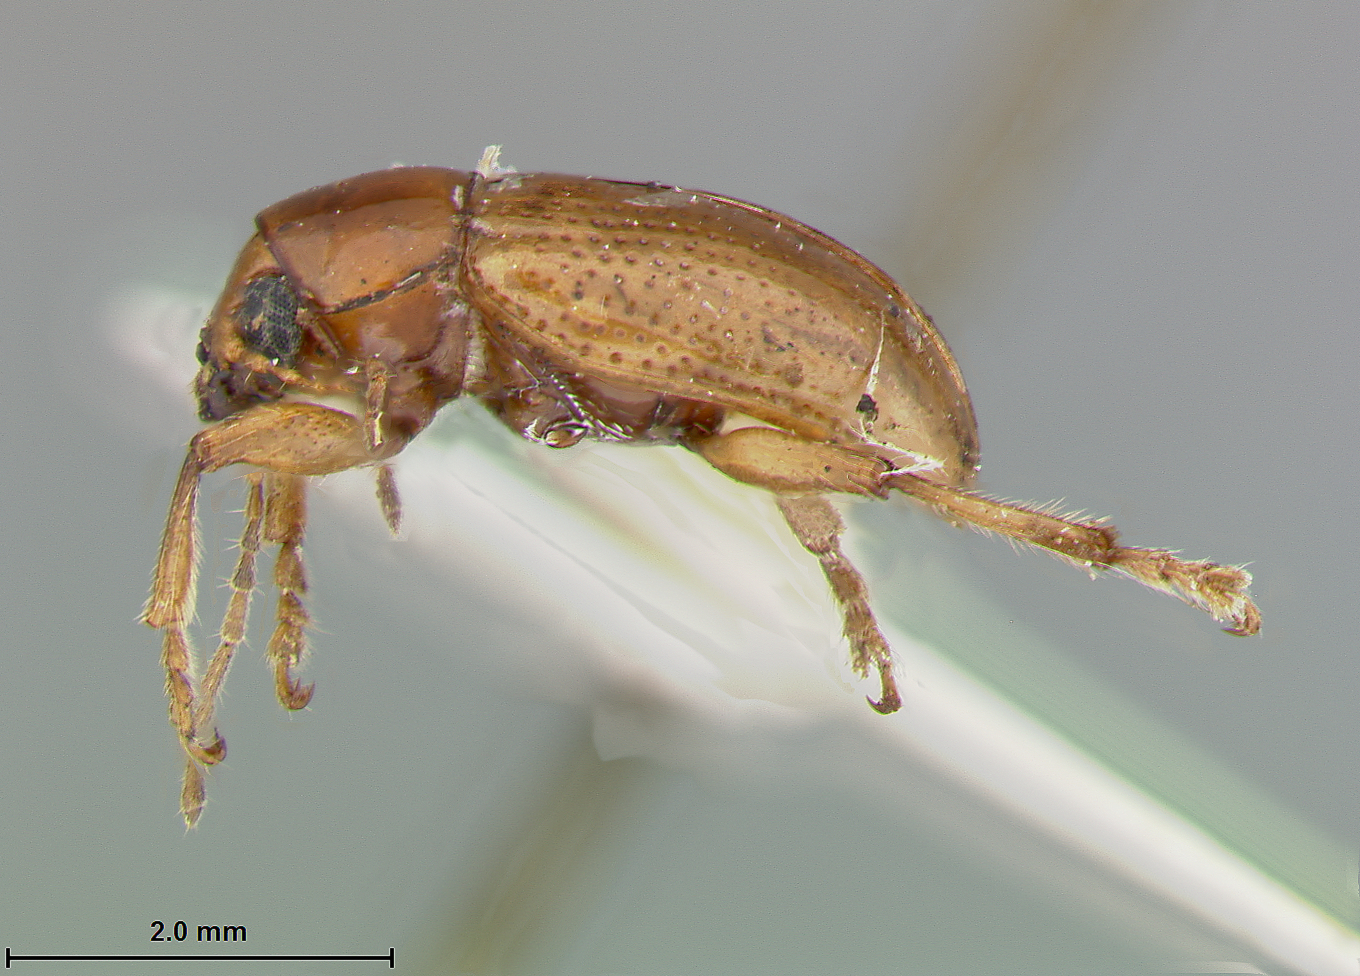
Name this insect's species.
Metachroma vulgare
